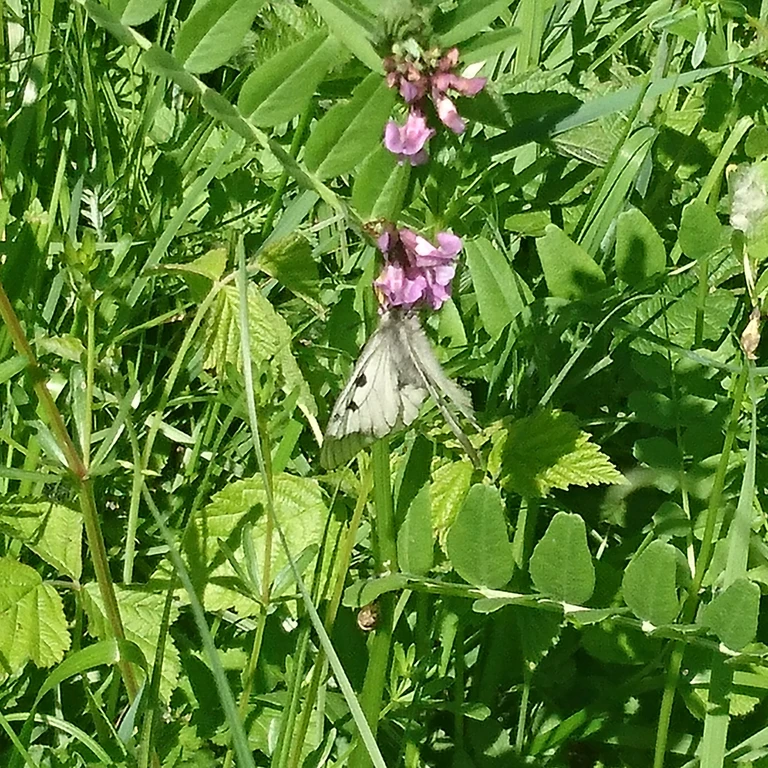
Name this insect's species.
Parnassius mnemosyne
